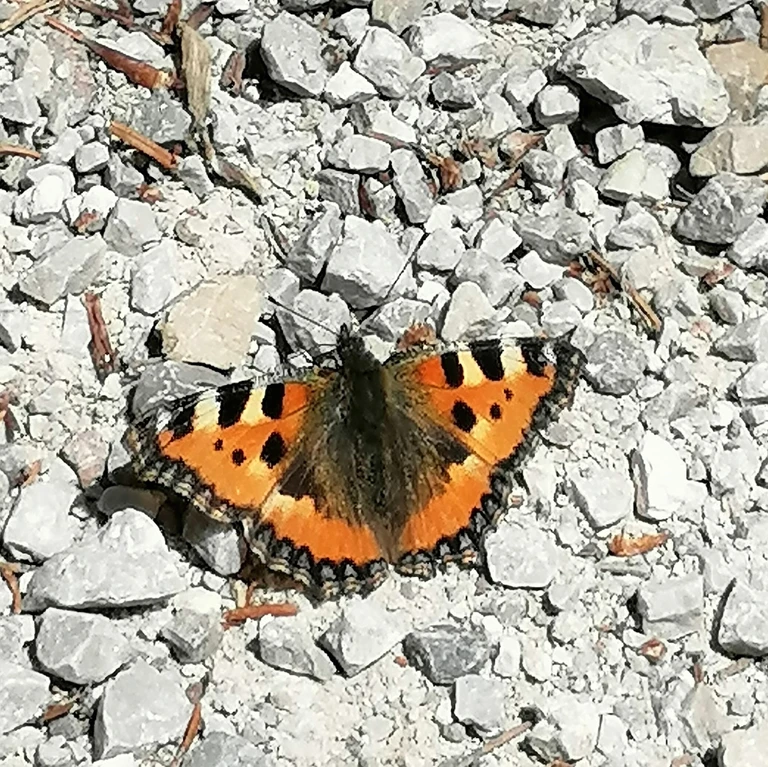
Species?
Aglais urticae
